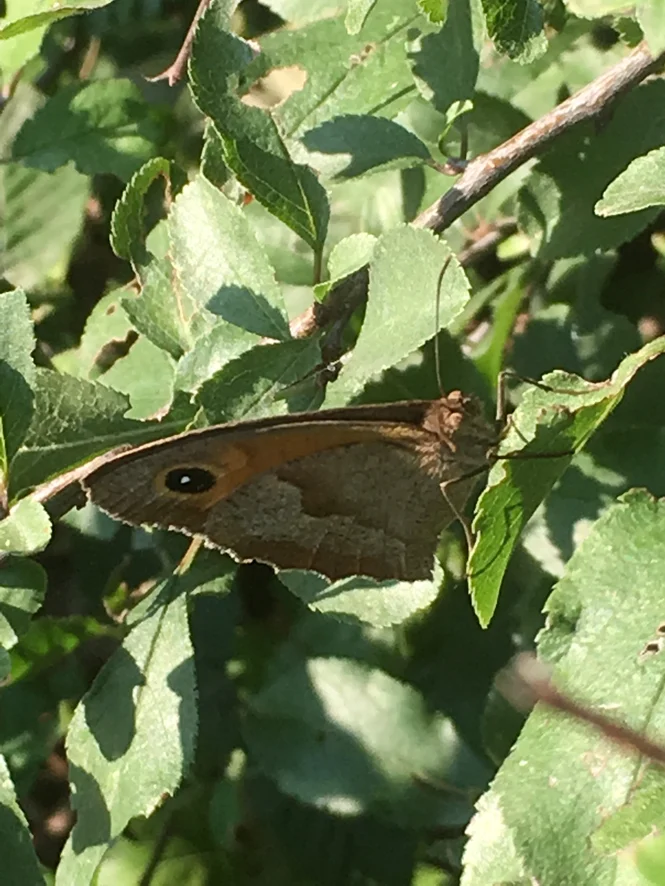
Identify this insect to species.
Maniola jurtina
